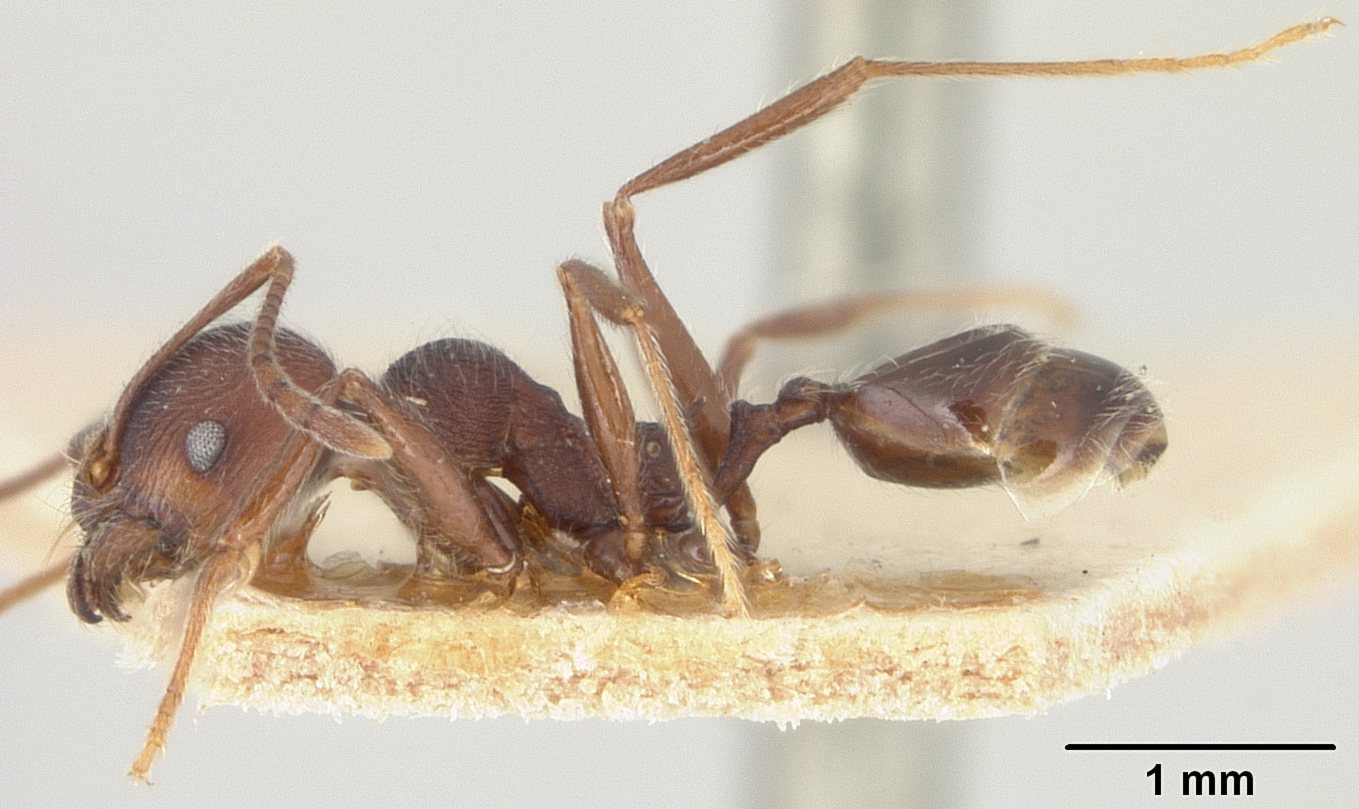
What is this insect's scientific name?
Pheidole sculpturata
